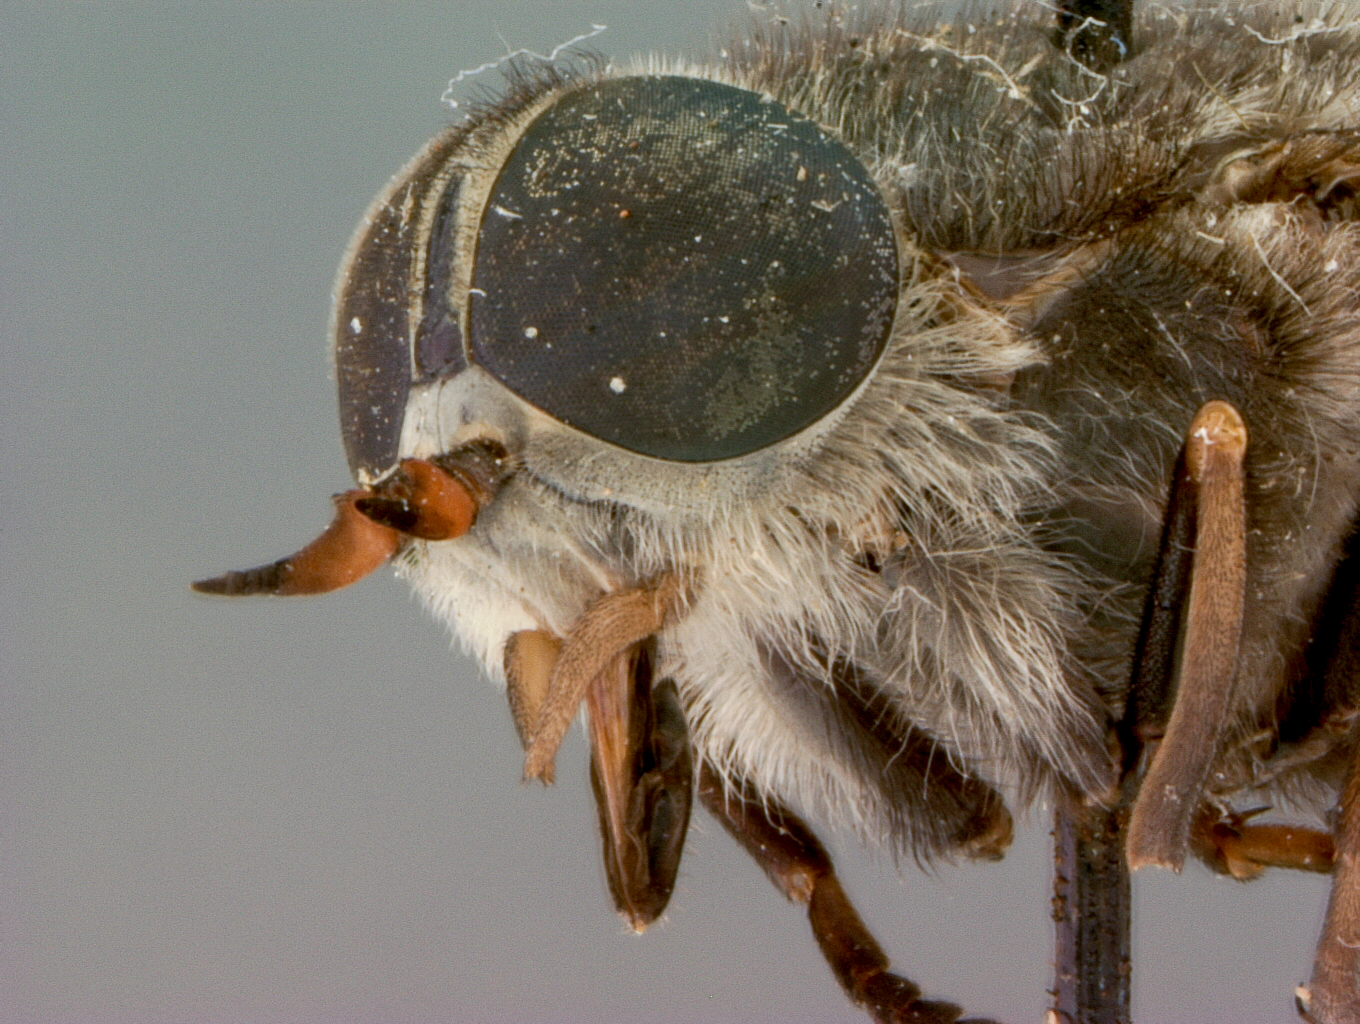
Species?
Tabanus gracilipalpis (also Tabanus arpadi)
